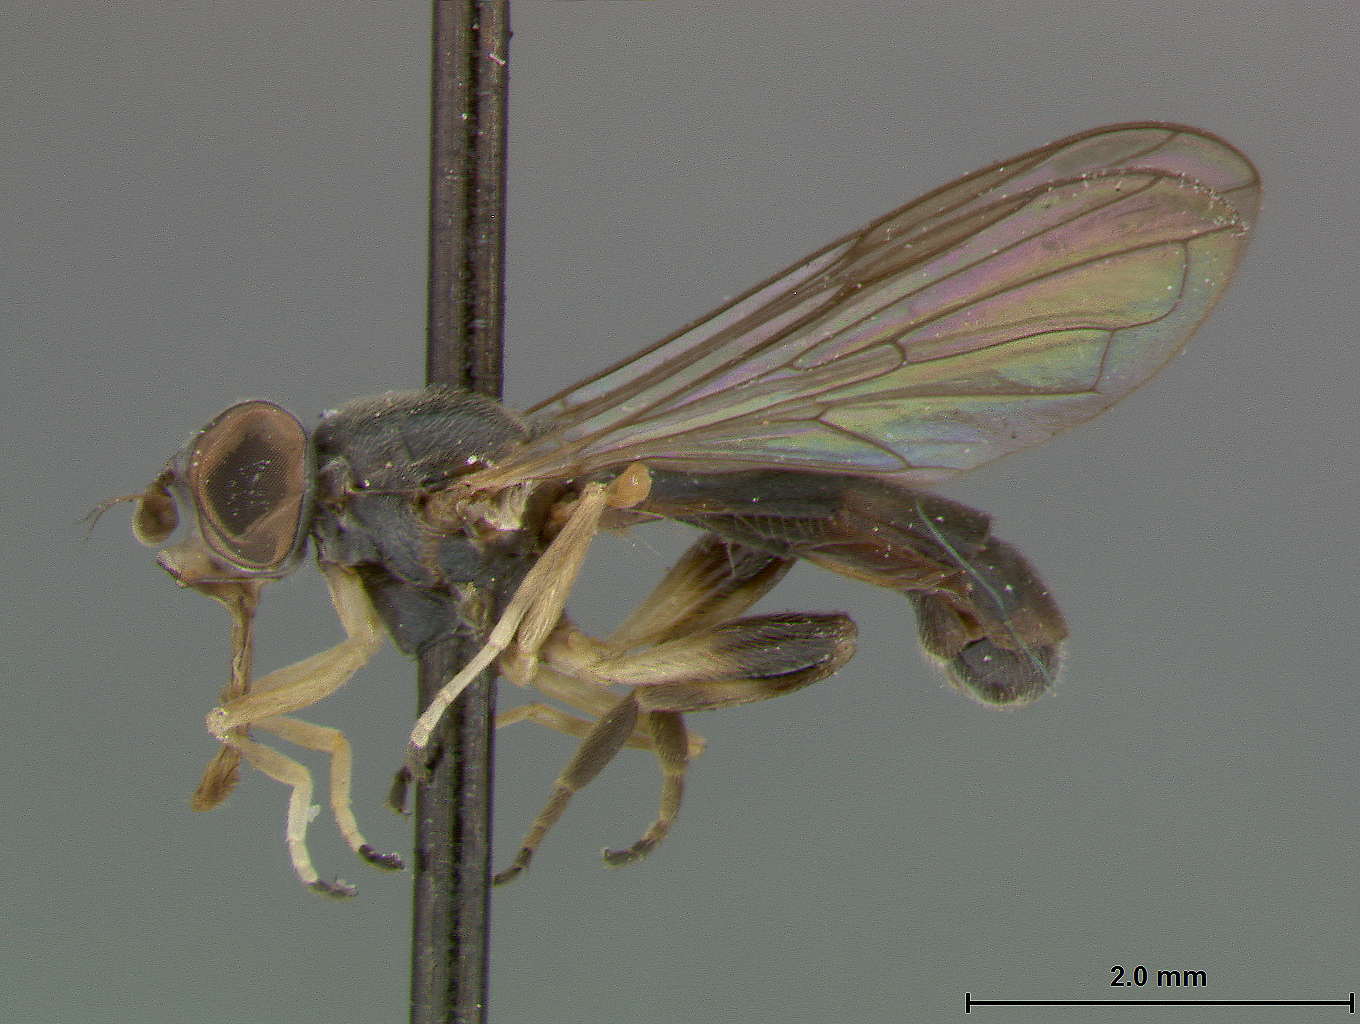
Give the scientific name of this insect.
Sphegina melanderi
